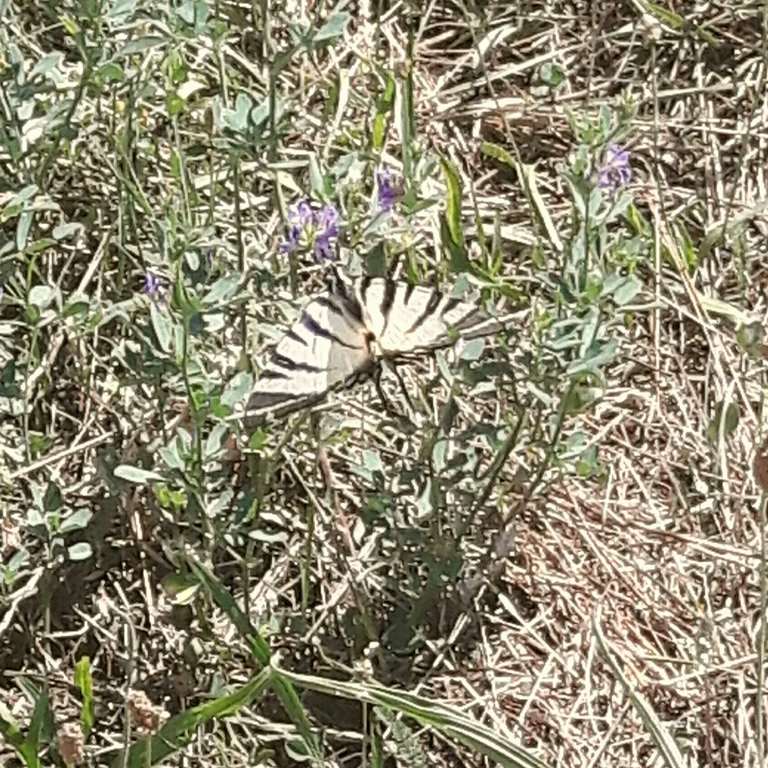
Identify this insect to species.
Iphiclides podalirius
